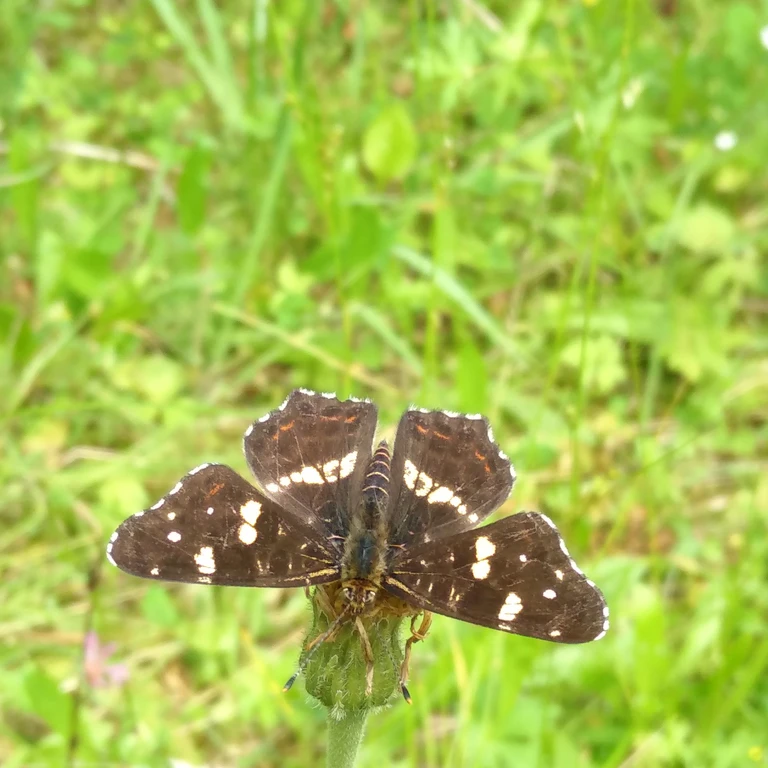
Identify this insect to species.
Araschnia levana
